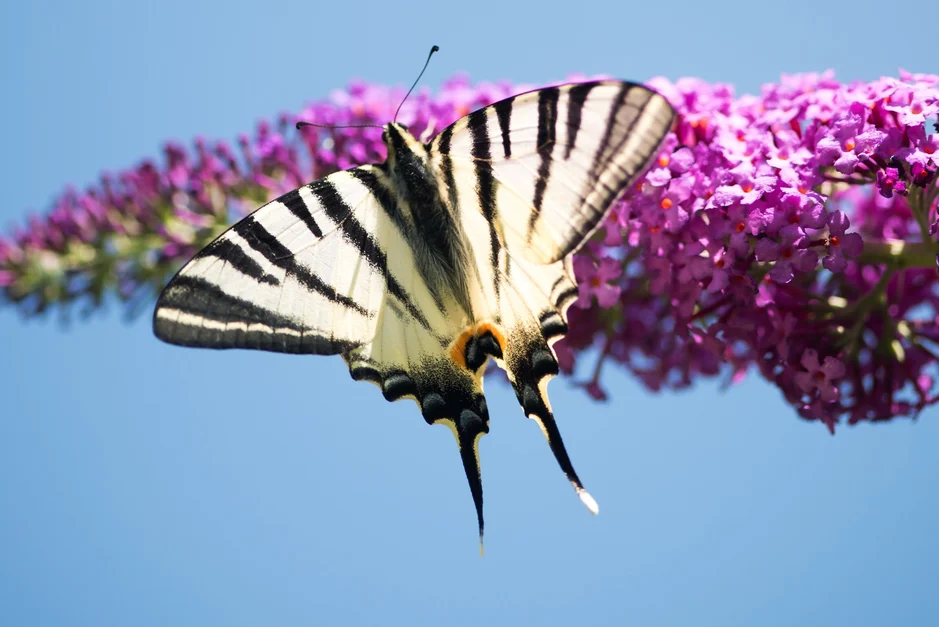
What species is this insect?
Iphiclides podalirius
